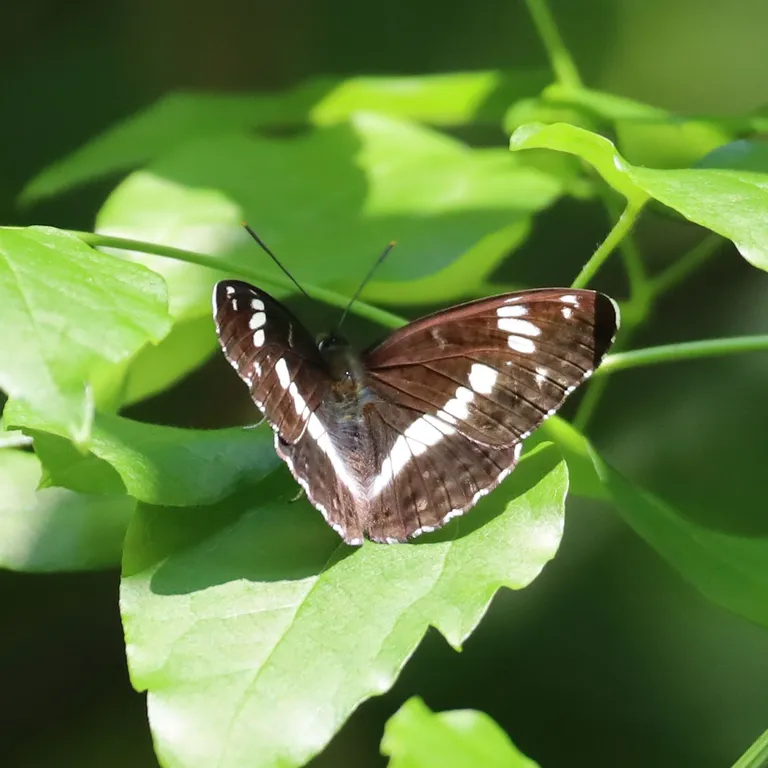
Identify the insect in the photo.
Limenitis camilla (also Ladoga camilla)
